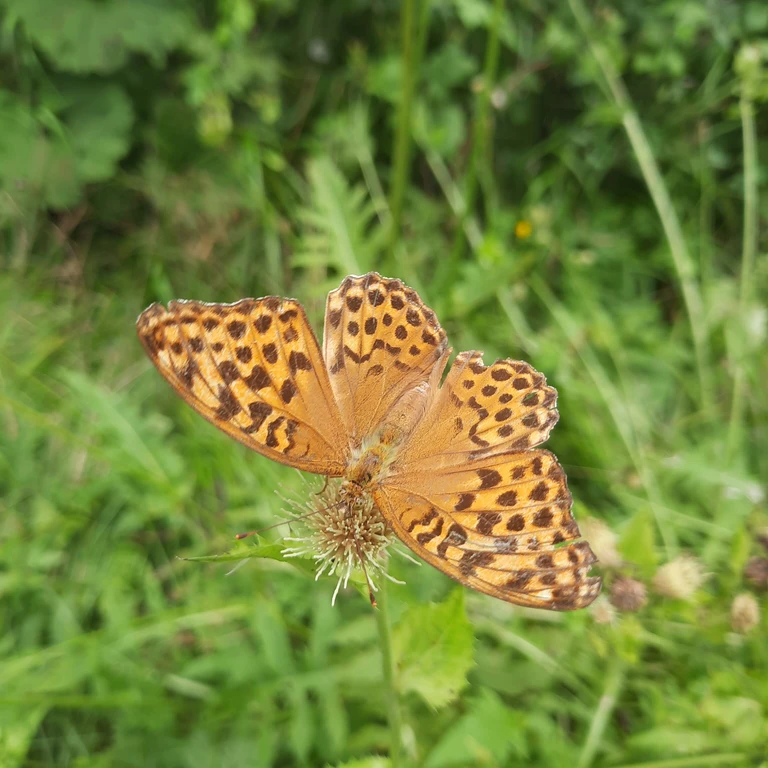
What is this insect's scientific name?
Argynnis paphia
